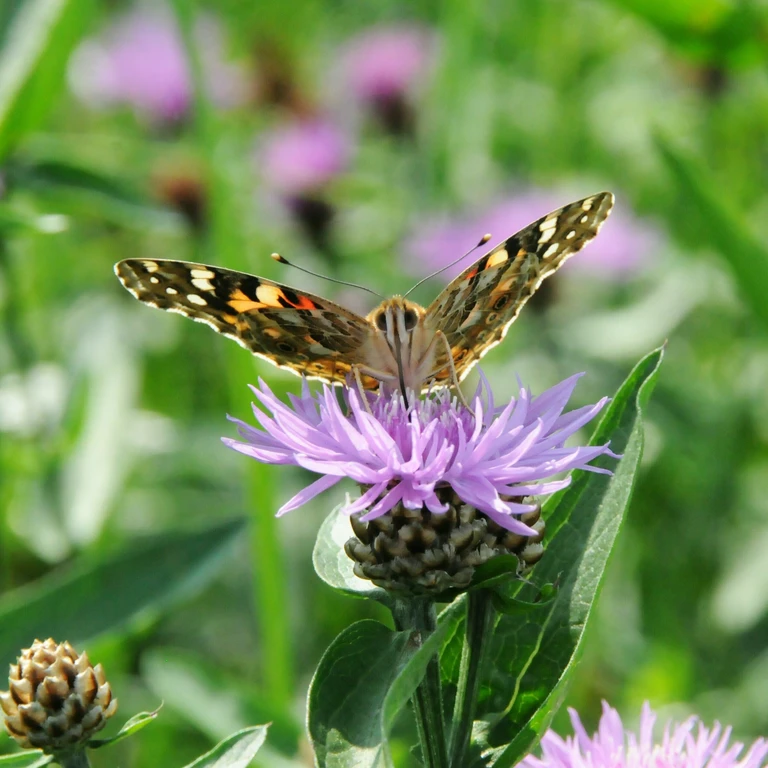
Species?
Vanessa cardui
